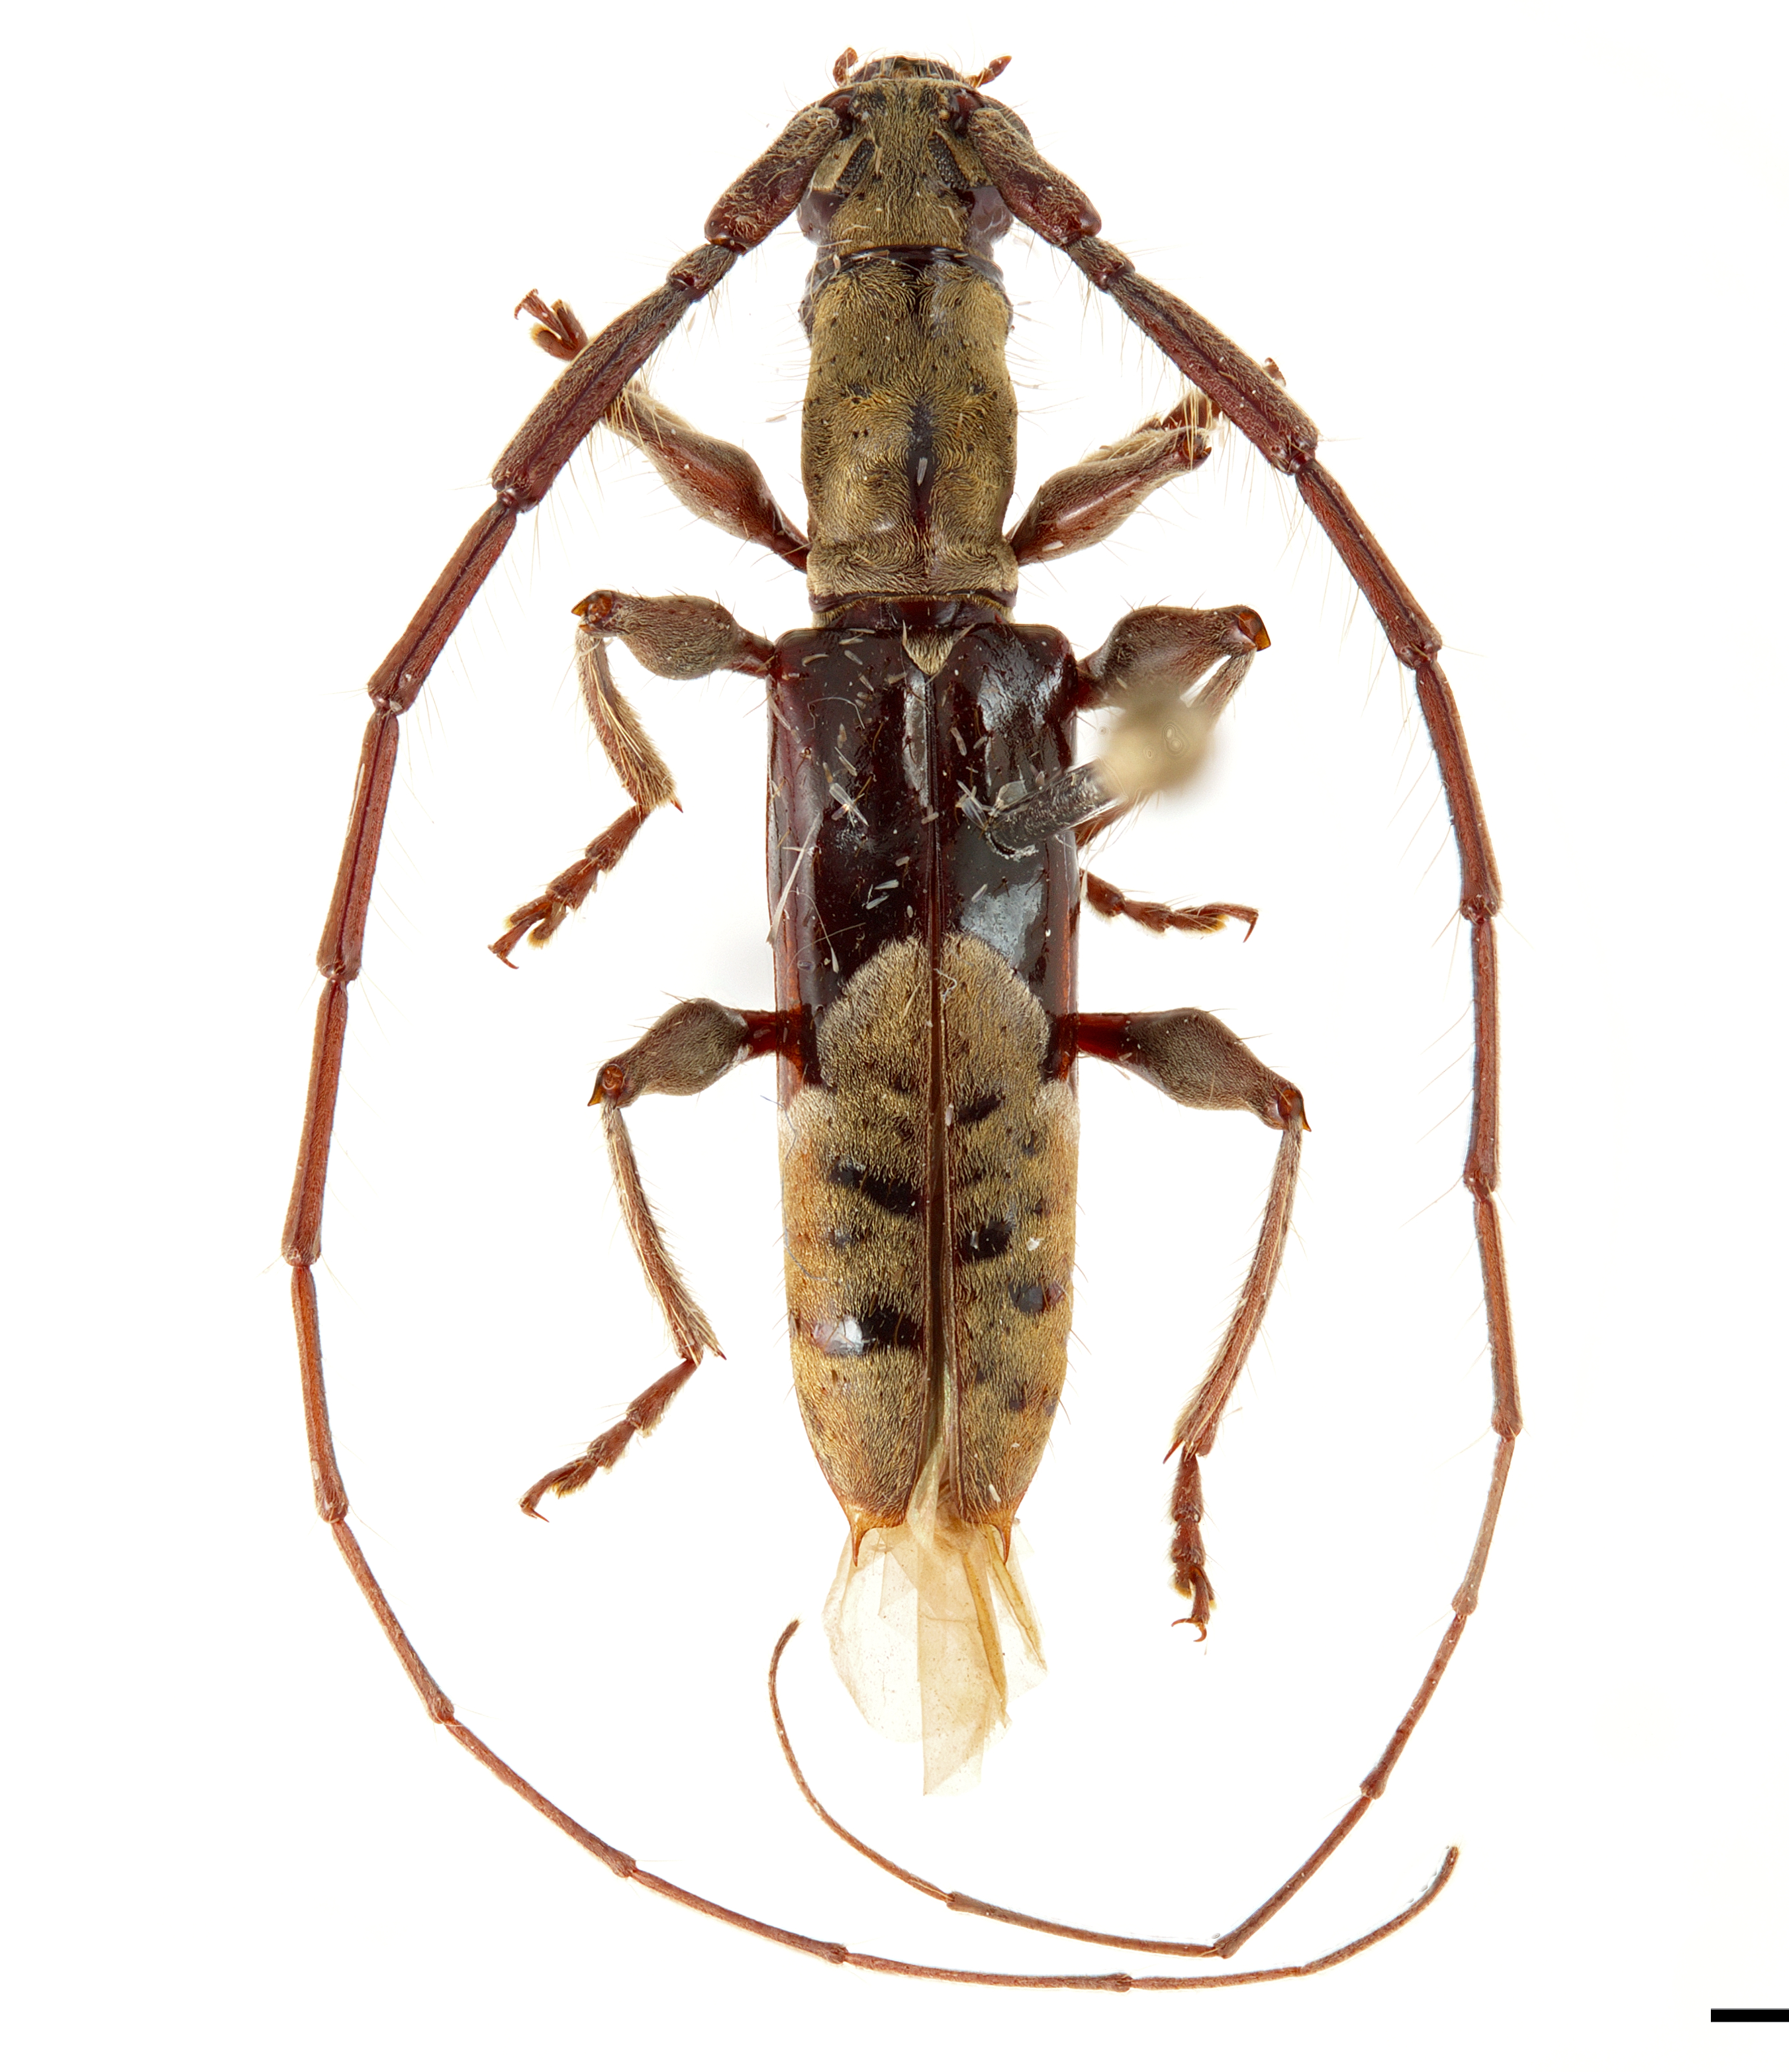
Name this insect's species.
Tetraopidion geminatum
